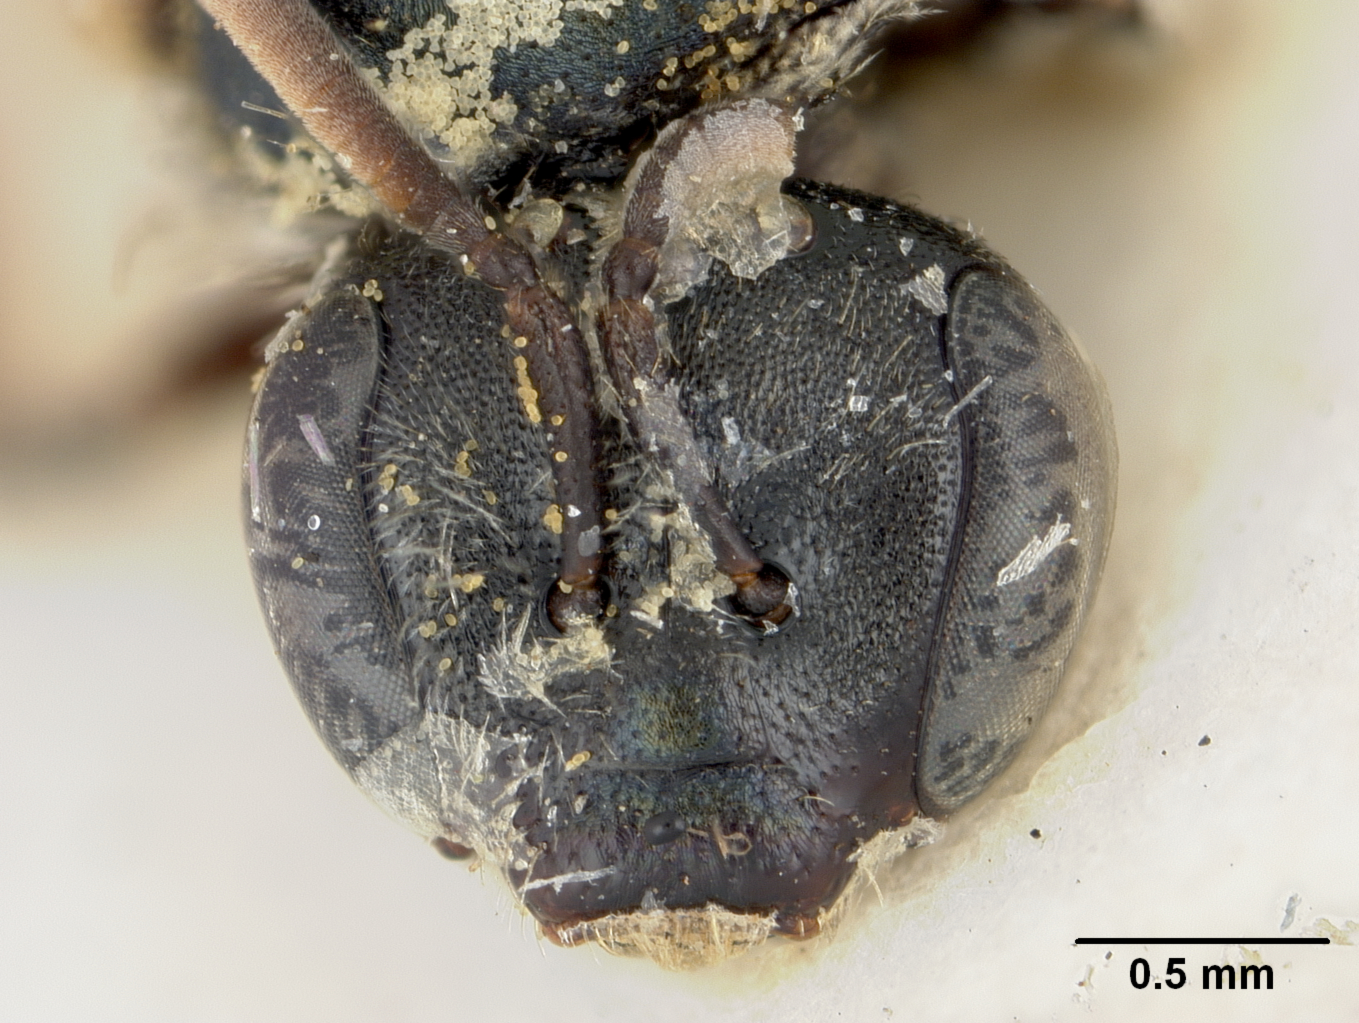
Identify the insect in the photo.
Halictus subinclinans
